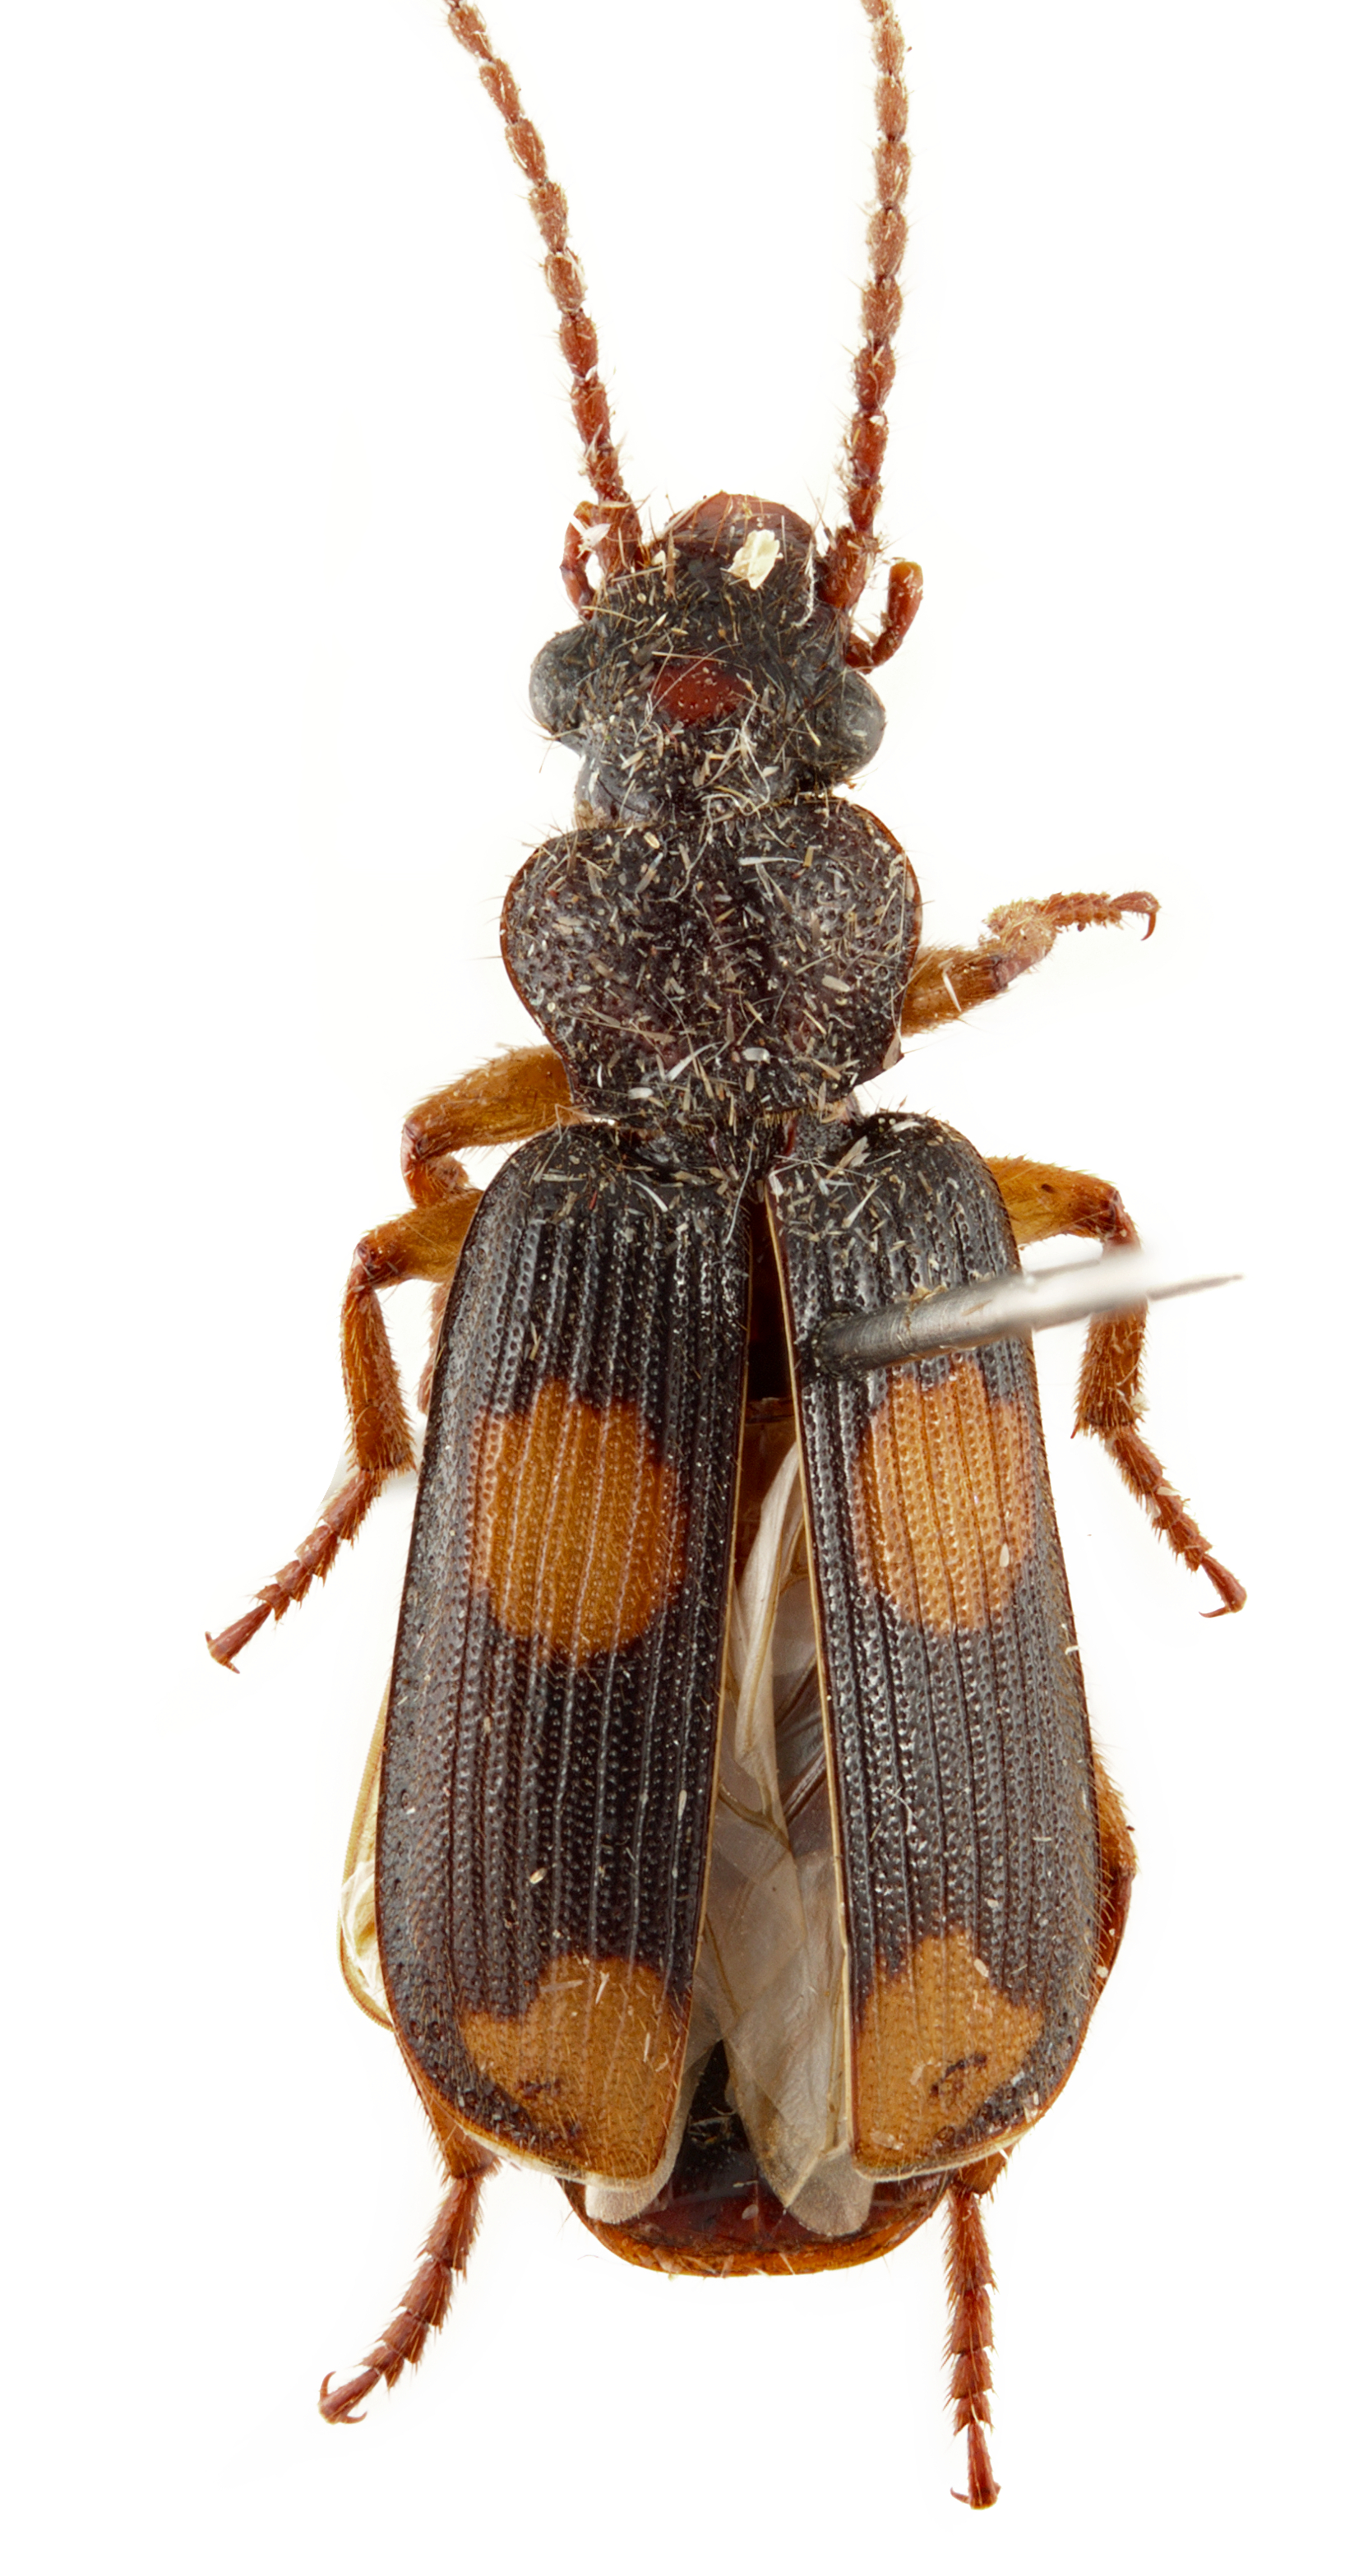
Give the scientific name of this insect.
Macrochilus trimaculatus (also Macrocheilus chaudoiri)
